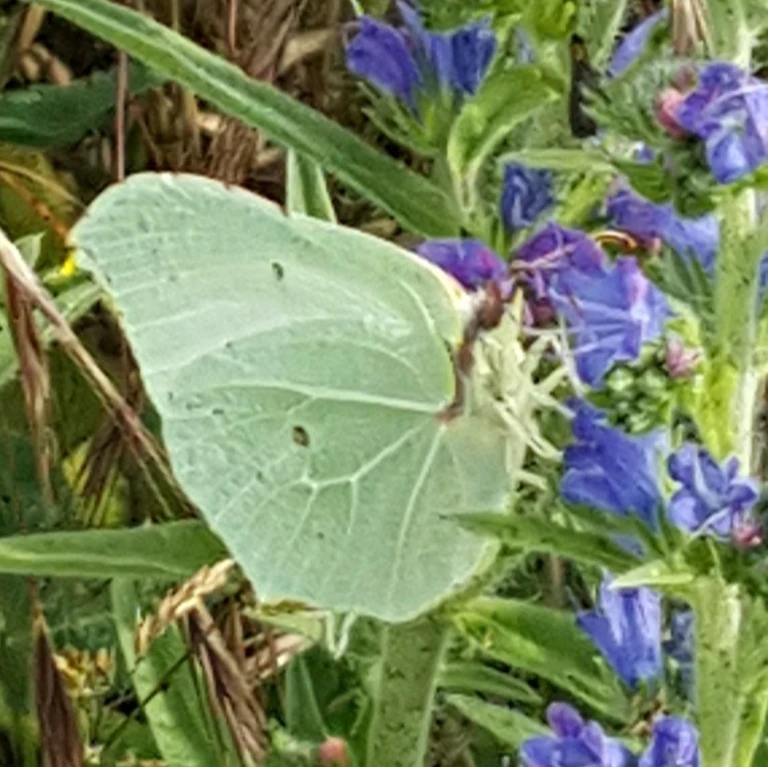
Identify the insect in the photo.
Gonepteryx rhamni
